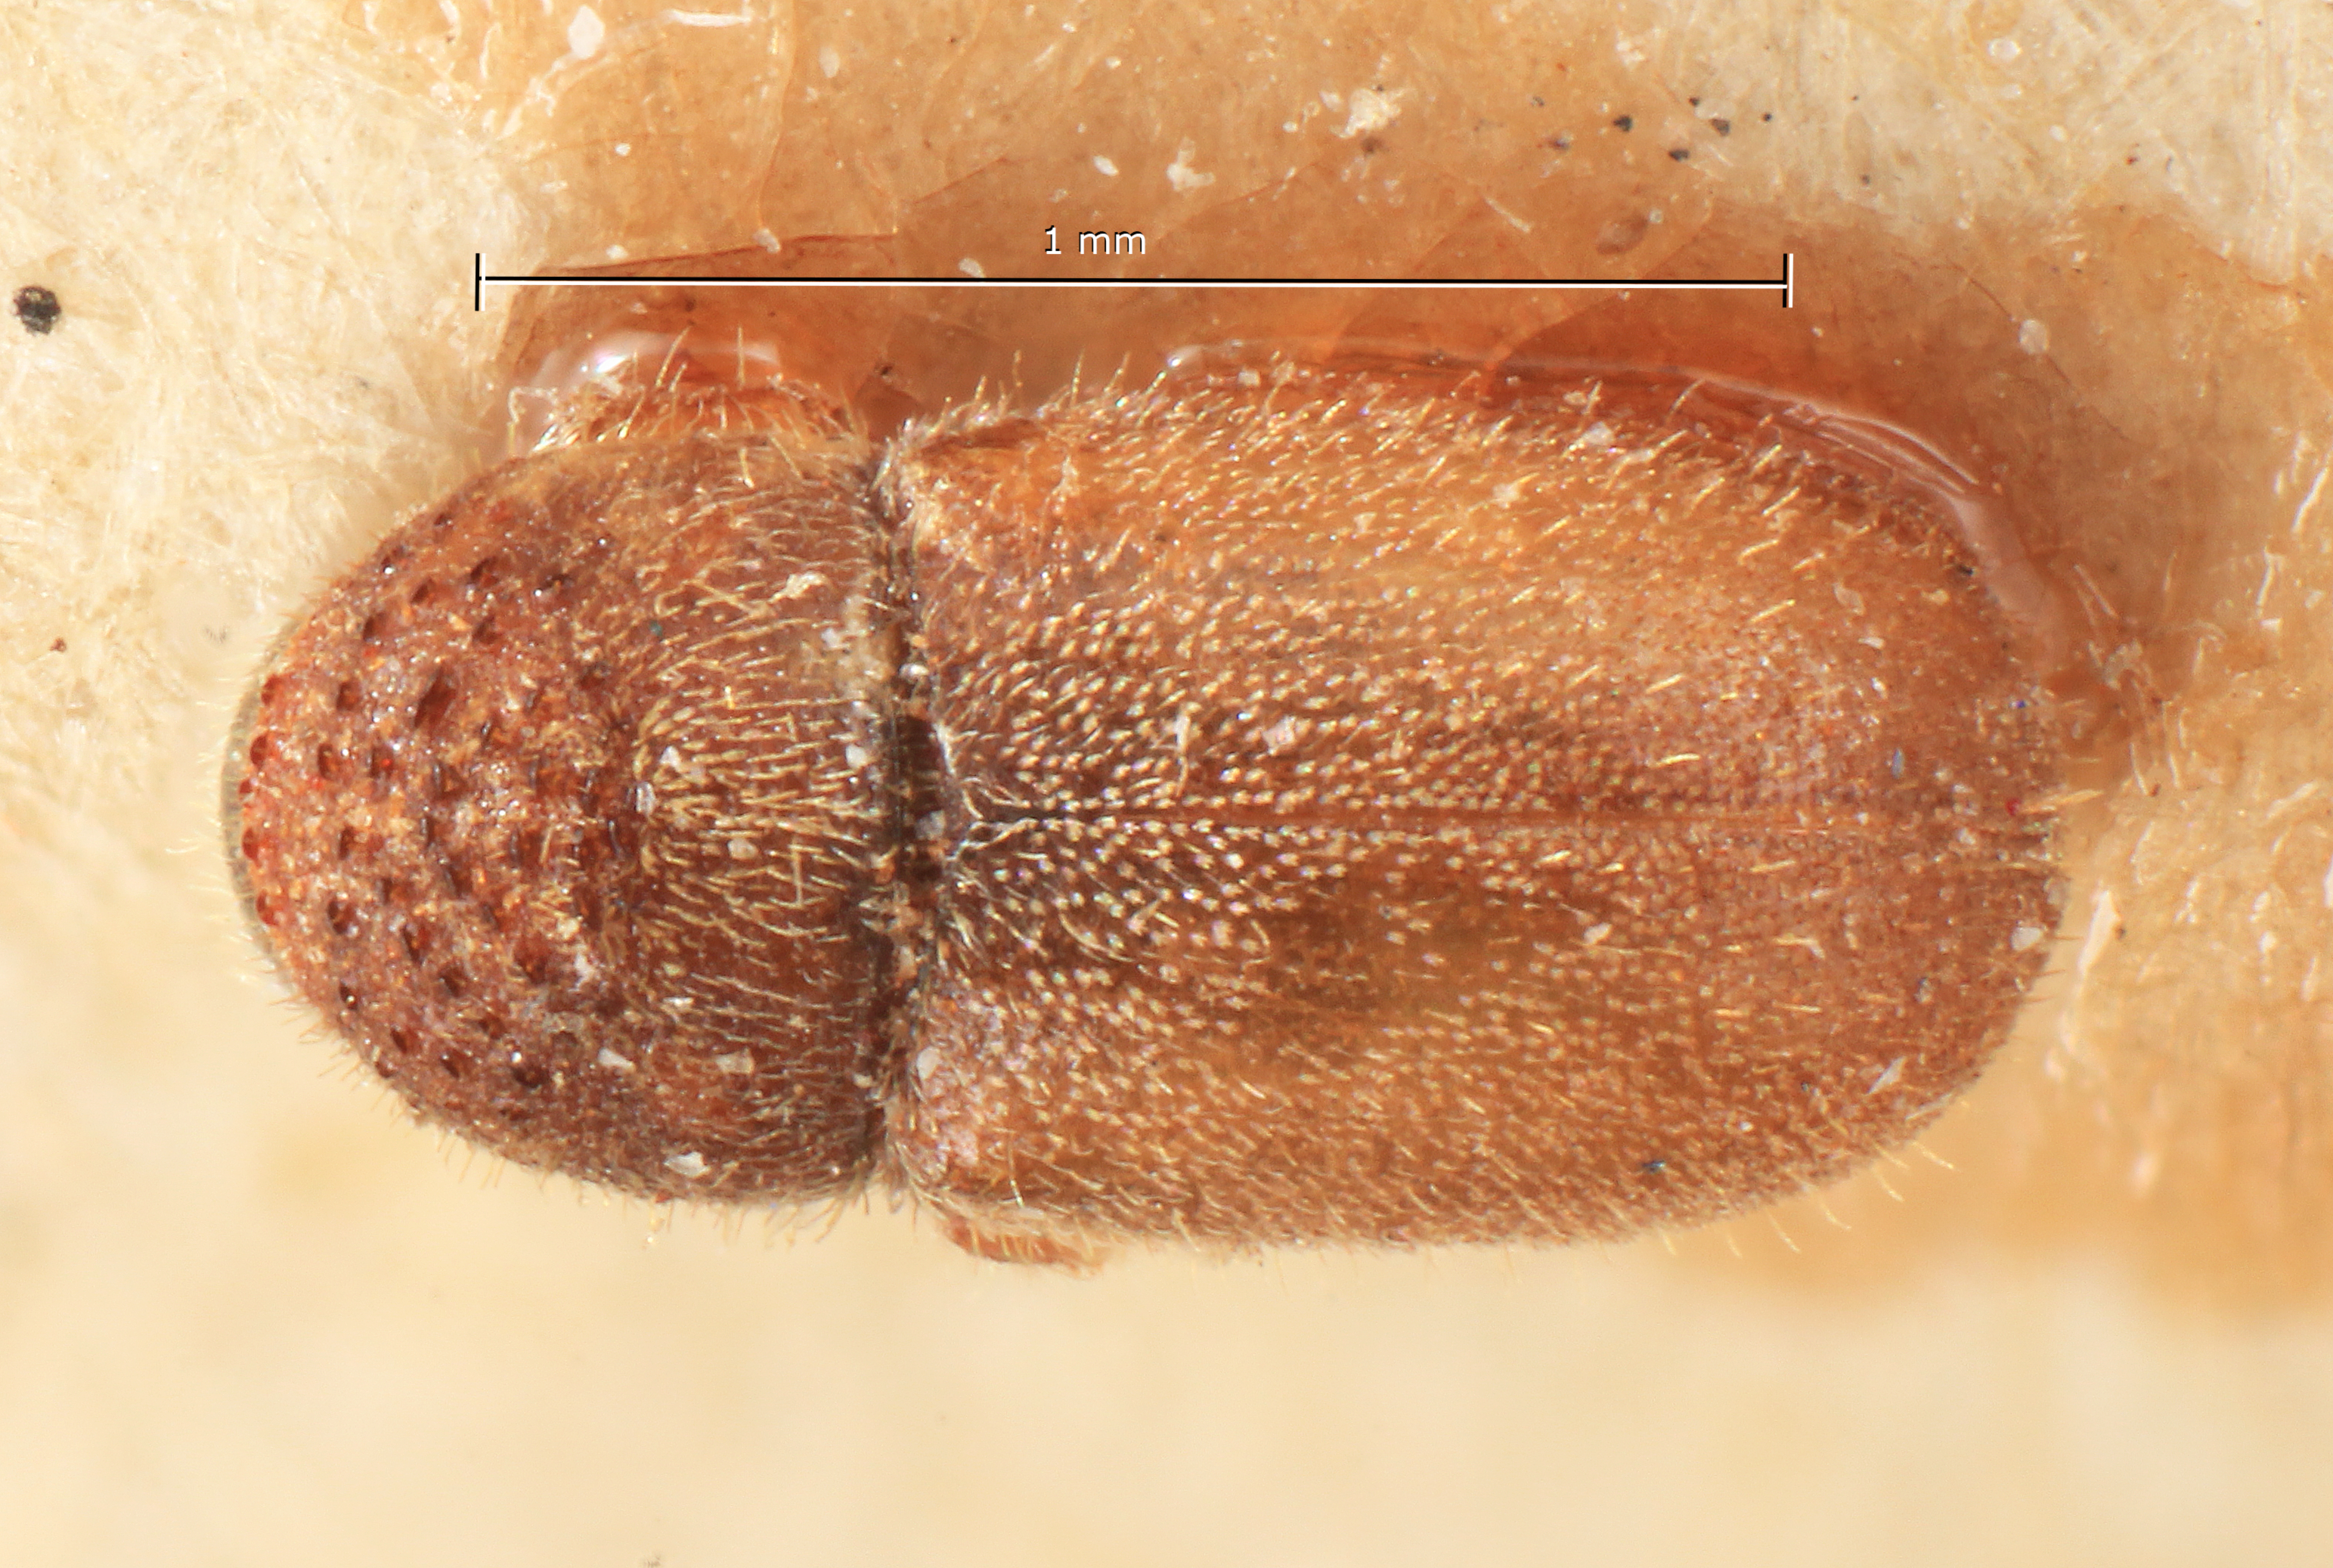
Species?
Cryphalus piceus
